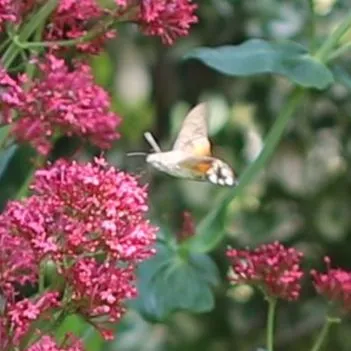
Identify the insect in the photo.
Macroglossum stellatarum
